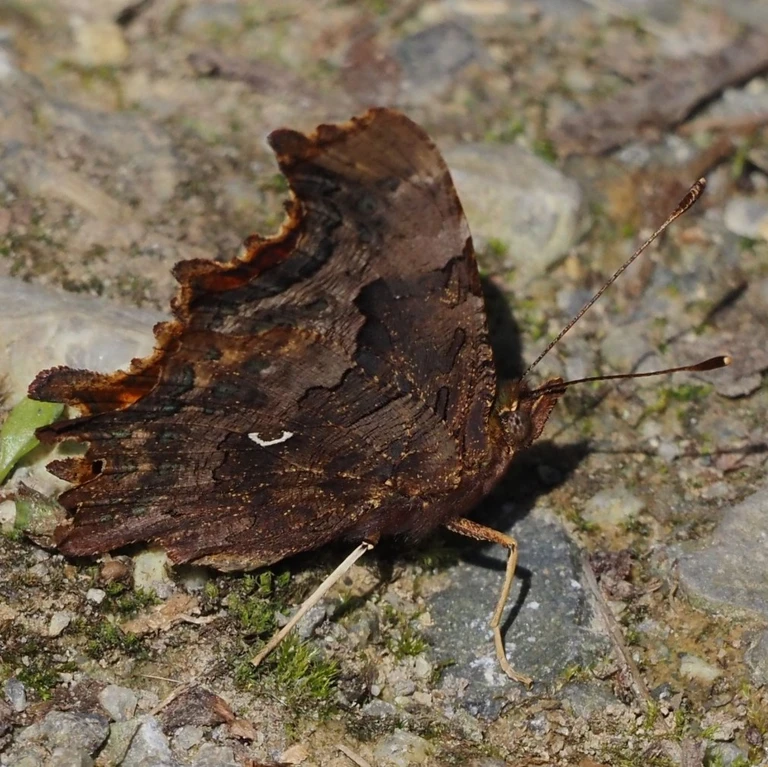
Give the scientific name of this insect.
Polygonia c-album
